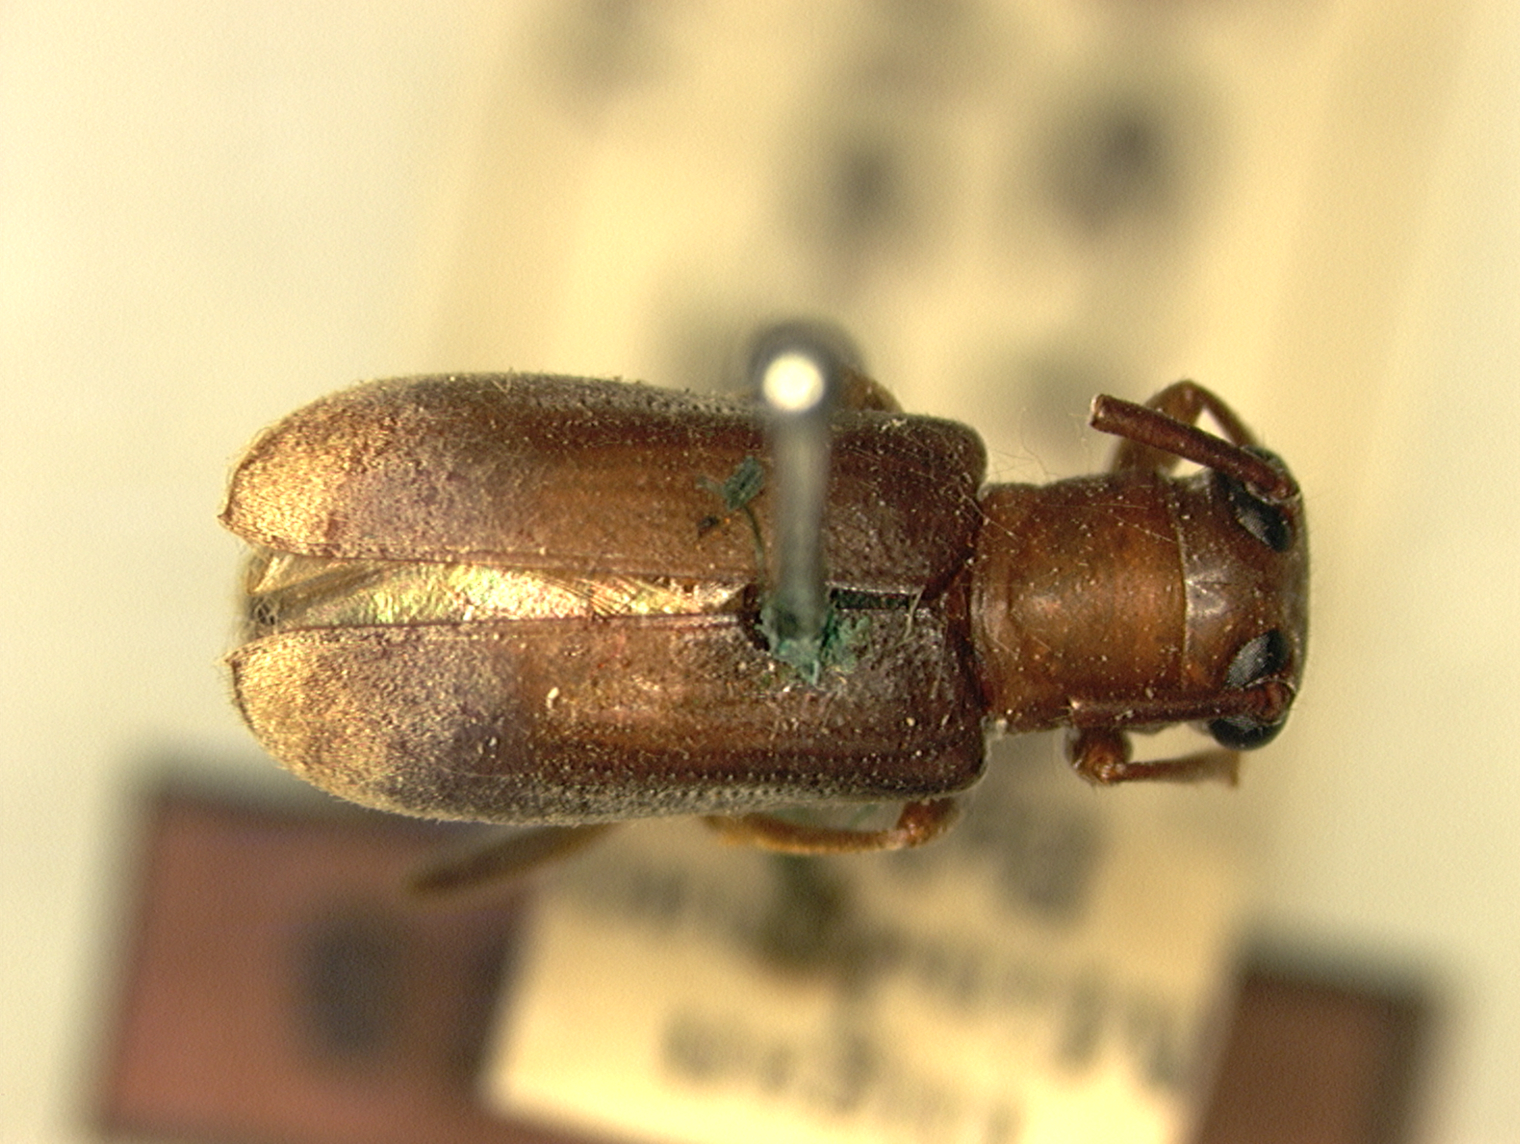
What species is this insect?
Serixia plagiata
